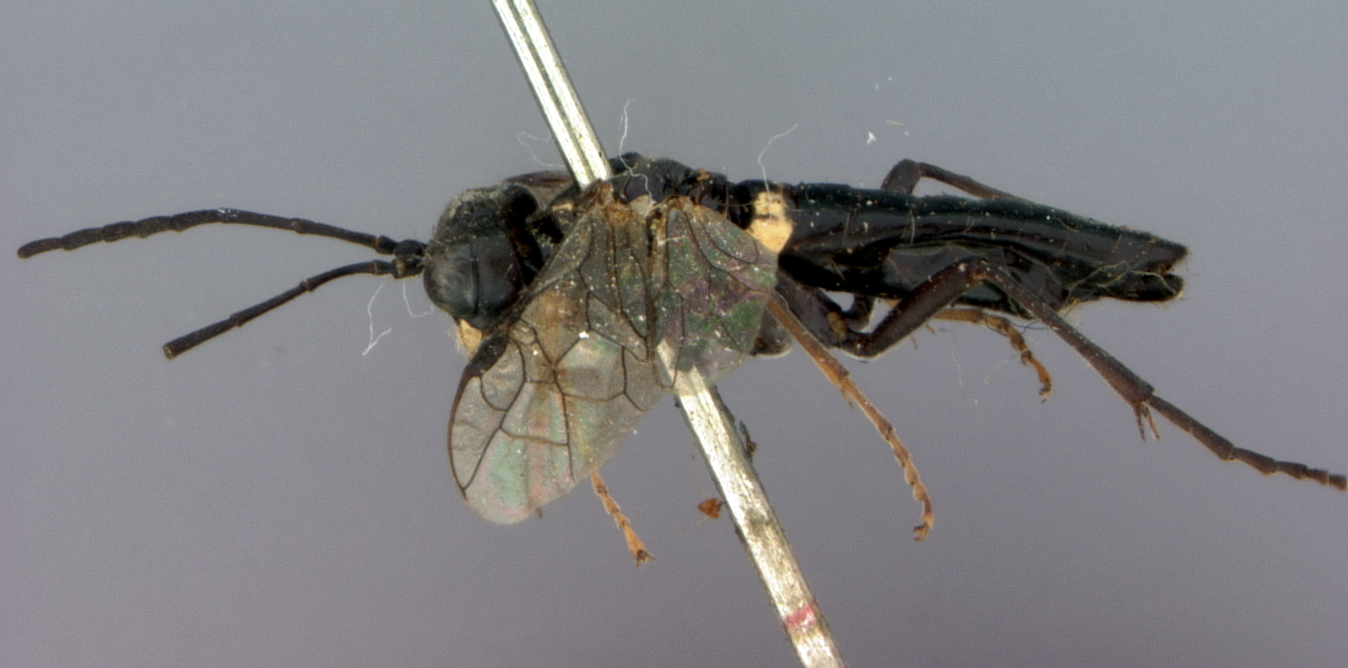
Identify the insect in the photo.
Tenthredo gifui
